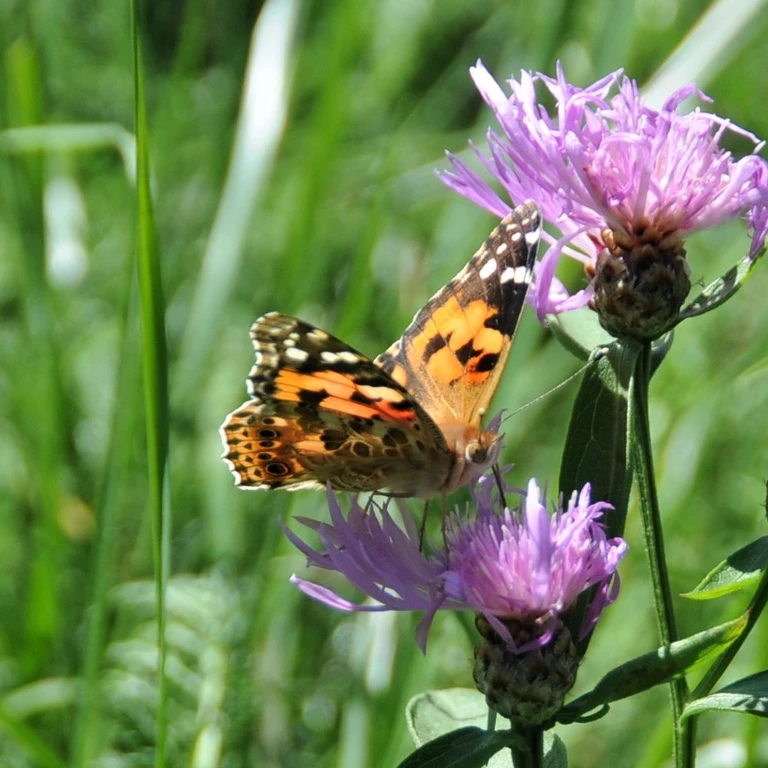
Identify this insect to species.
Vanessa cardui
